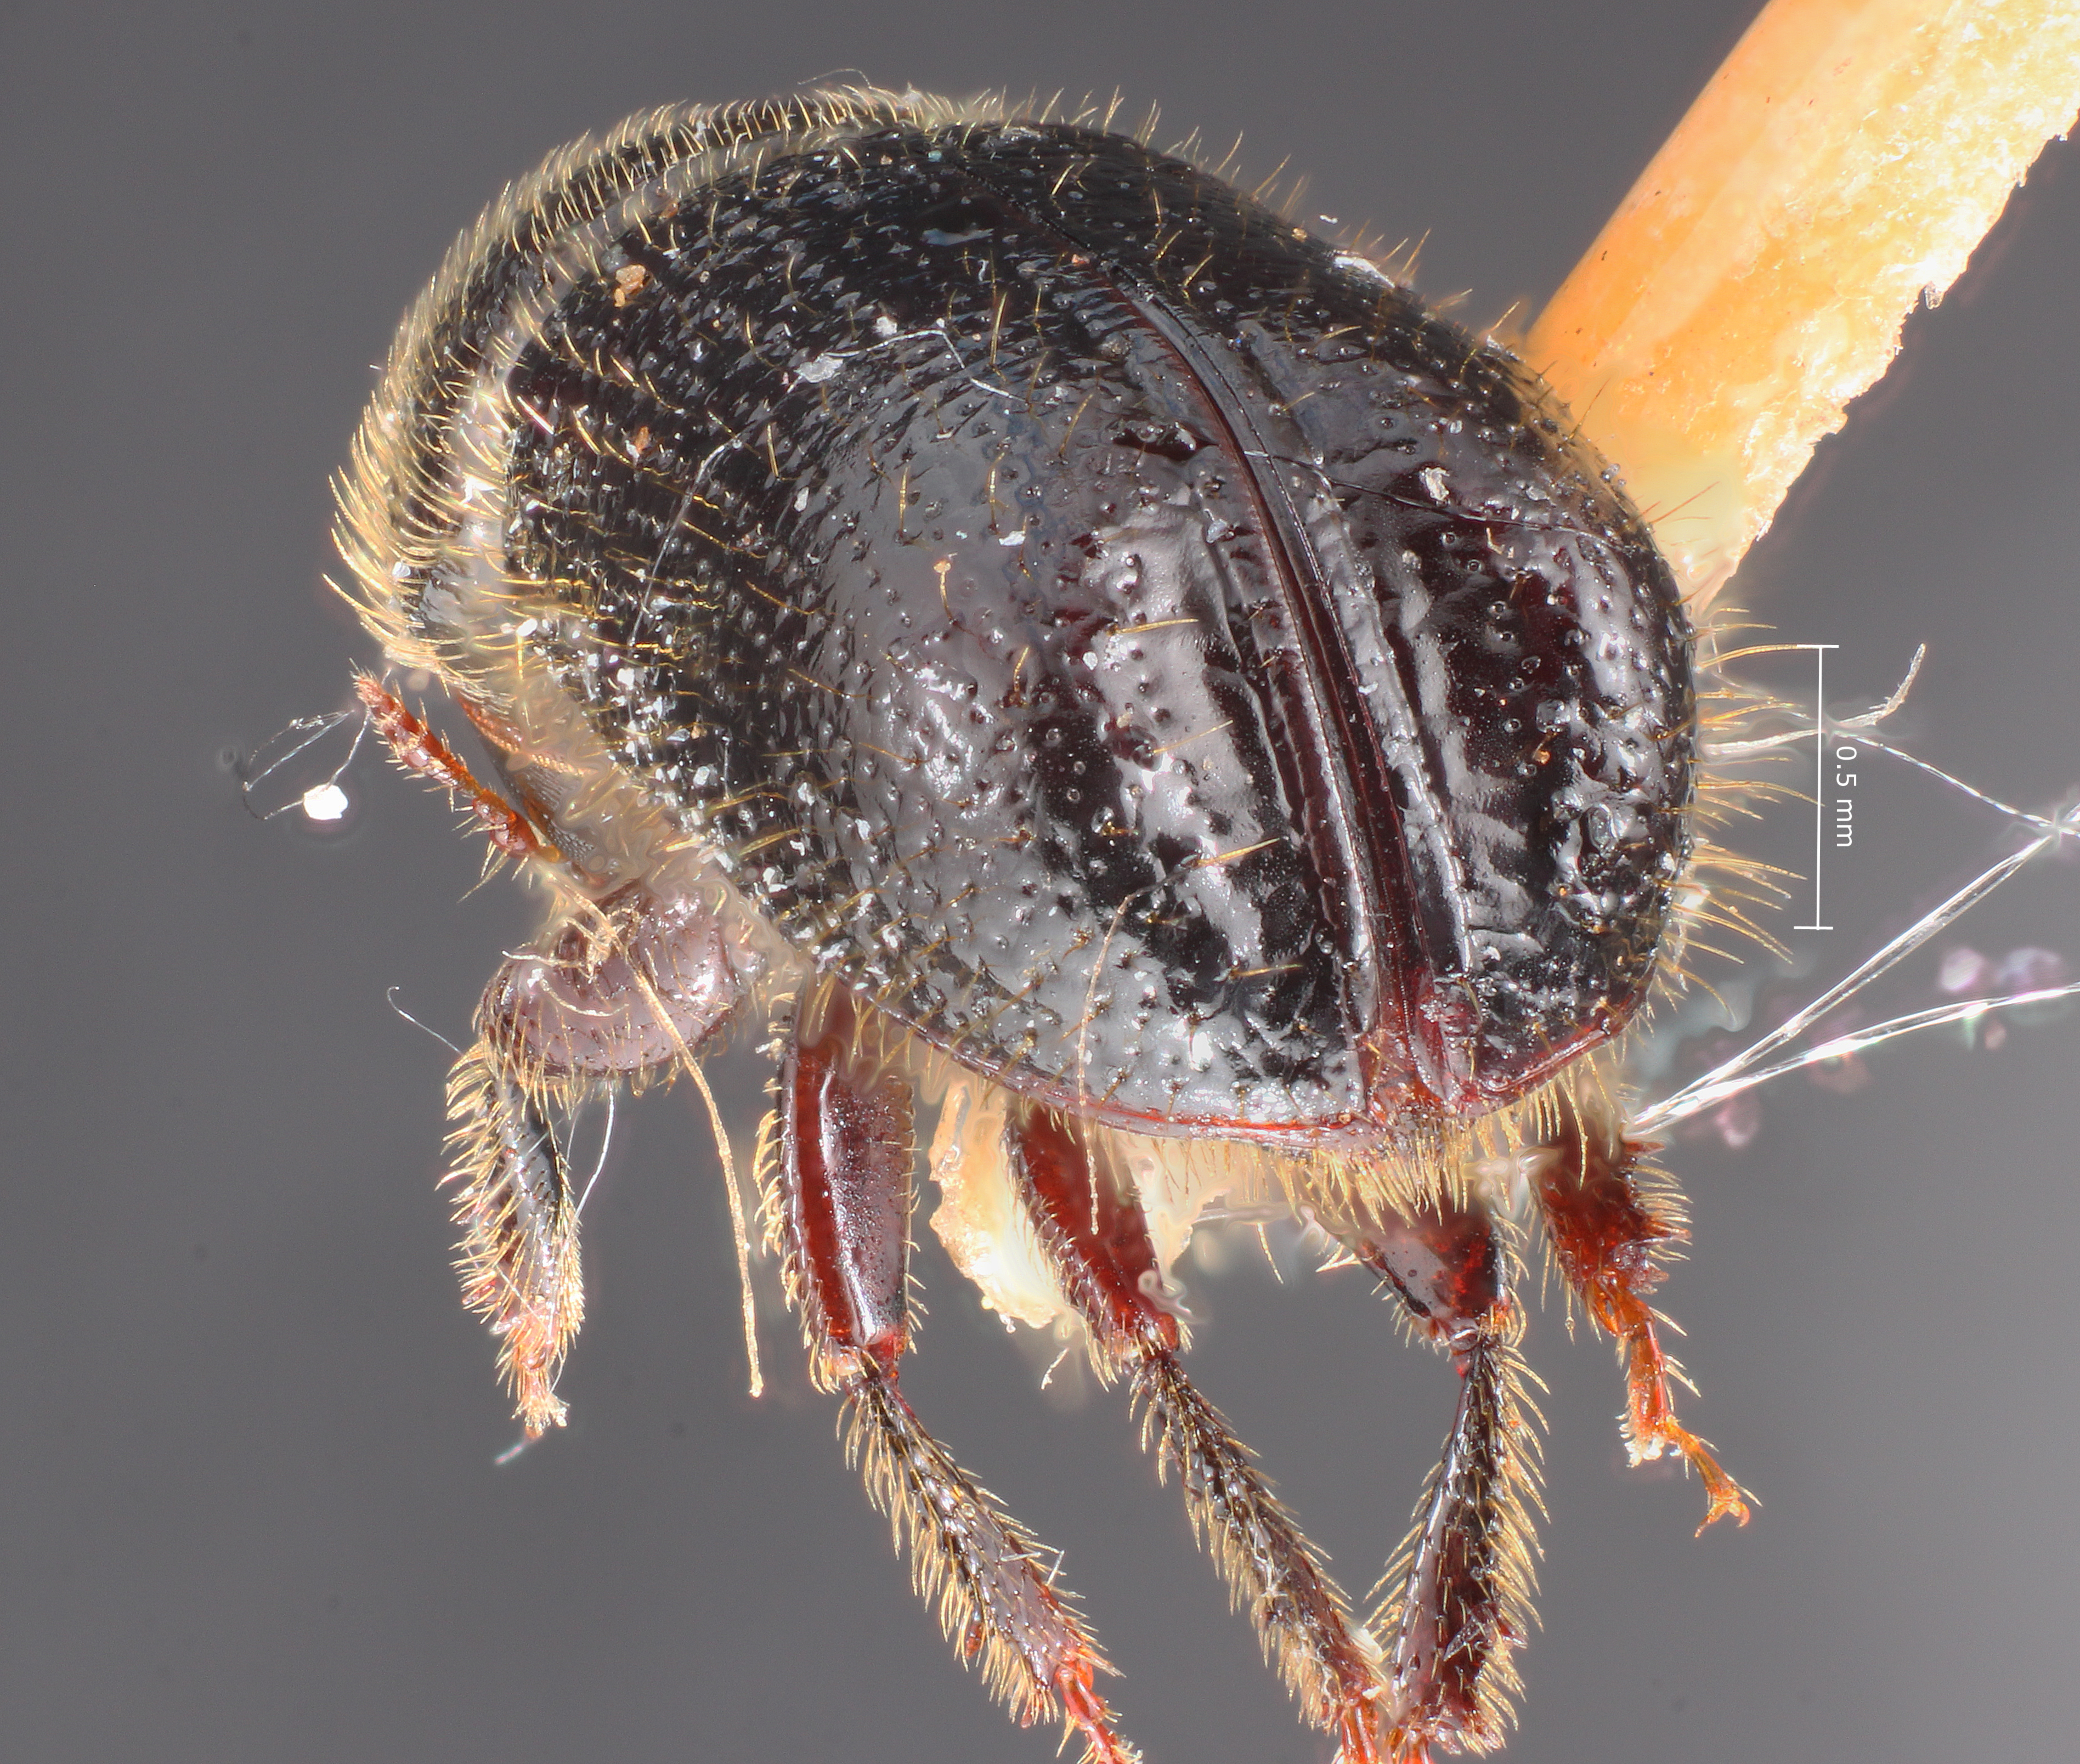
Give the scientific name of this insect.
Conophthorus lambertianae
